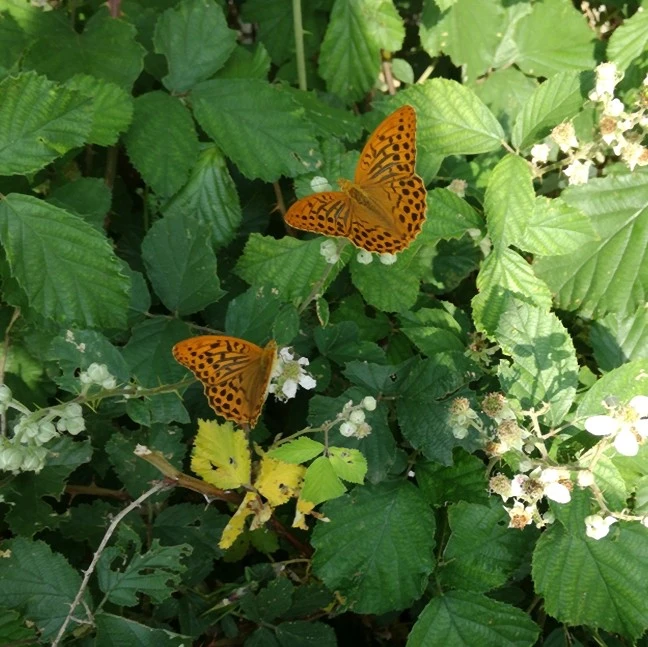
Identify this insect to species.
Argynnis paphia
